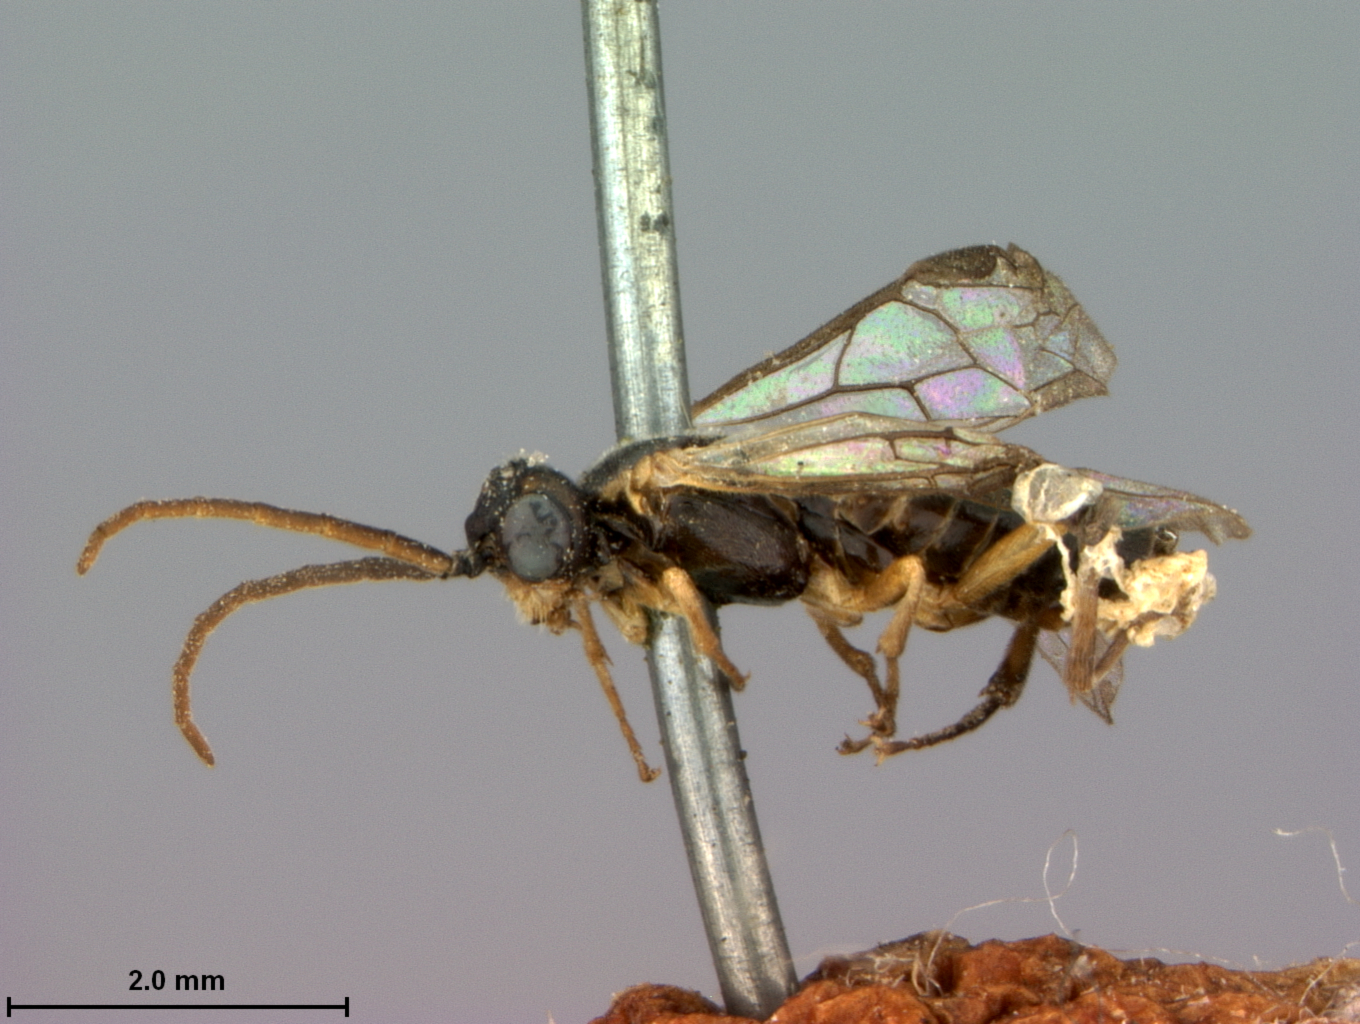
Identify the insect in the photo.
Pontania rugulosa
